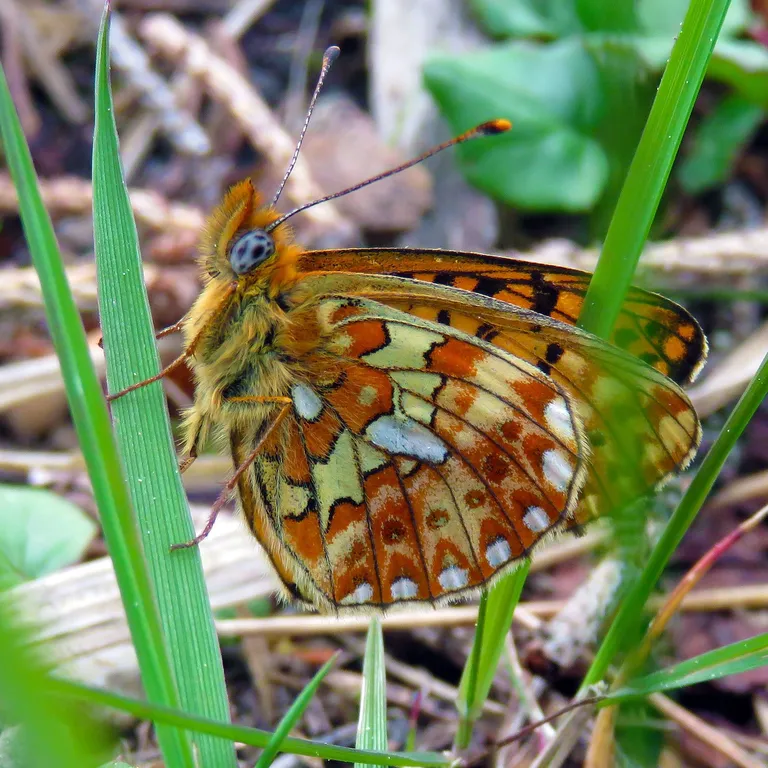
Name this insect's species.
Boloria euphrosyne (also Clossiana euphrosyne)
